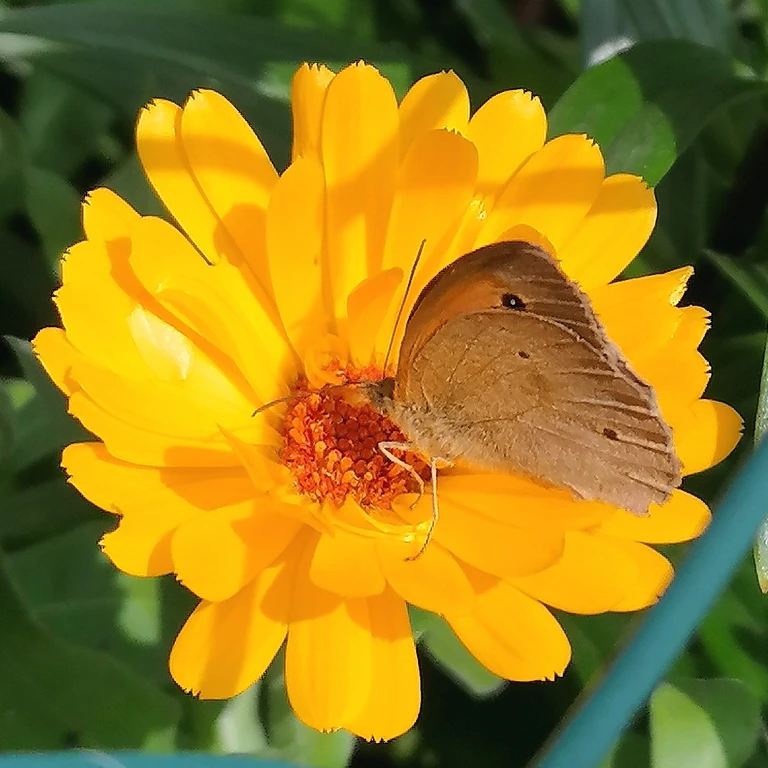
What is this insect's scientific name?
Maniola jurtina
